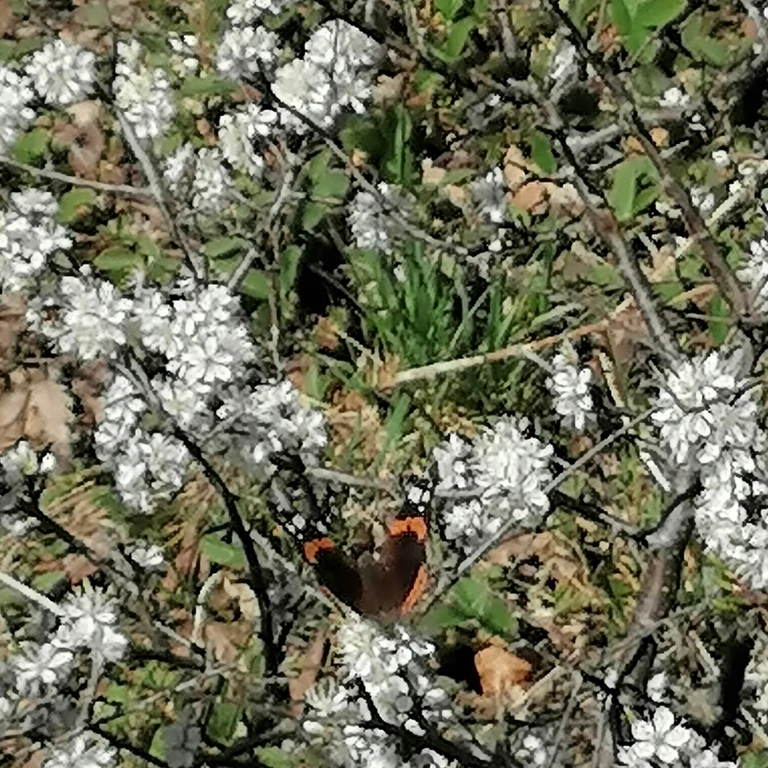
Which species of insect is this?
Vanessa atalanta
